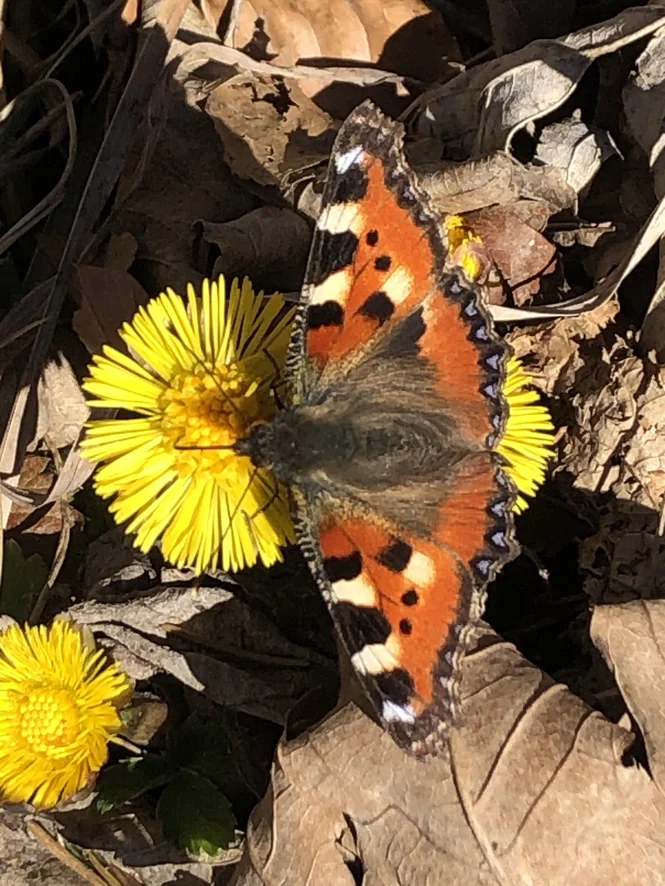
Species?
Aglais urticae
